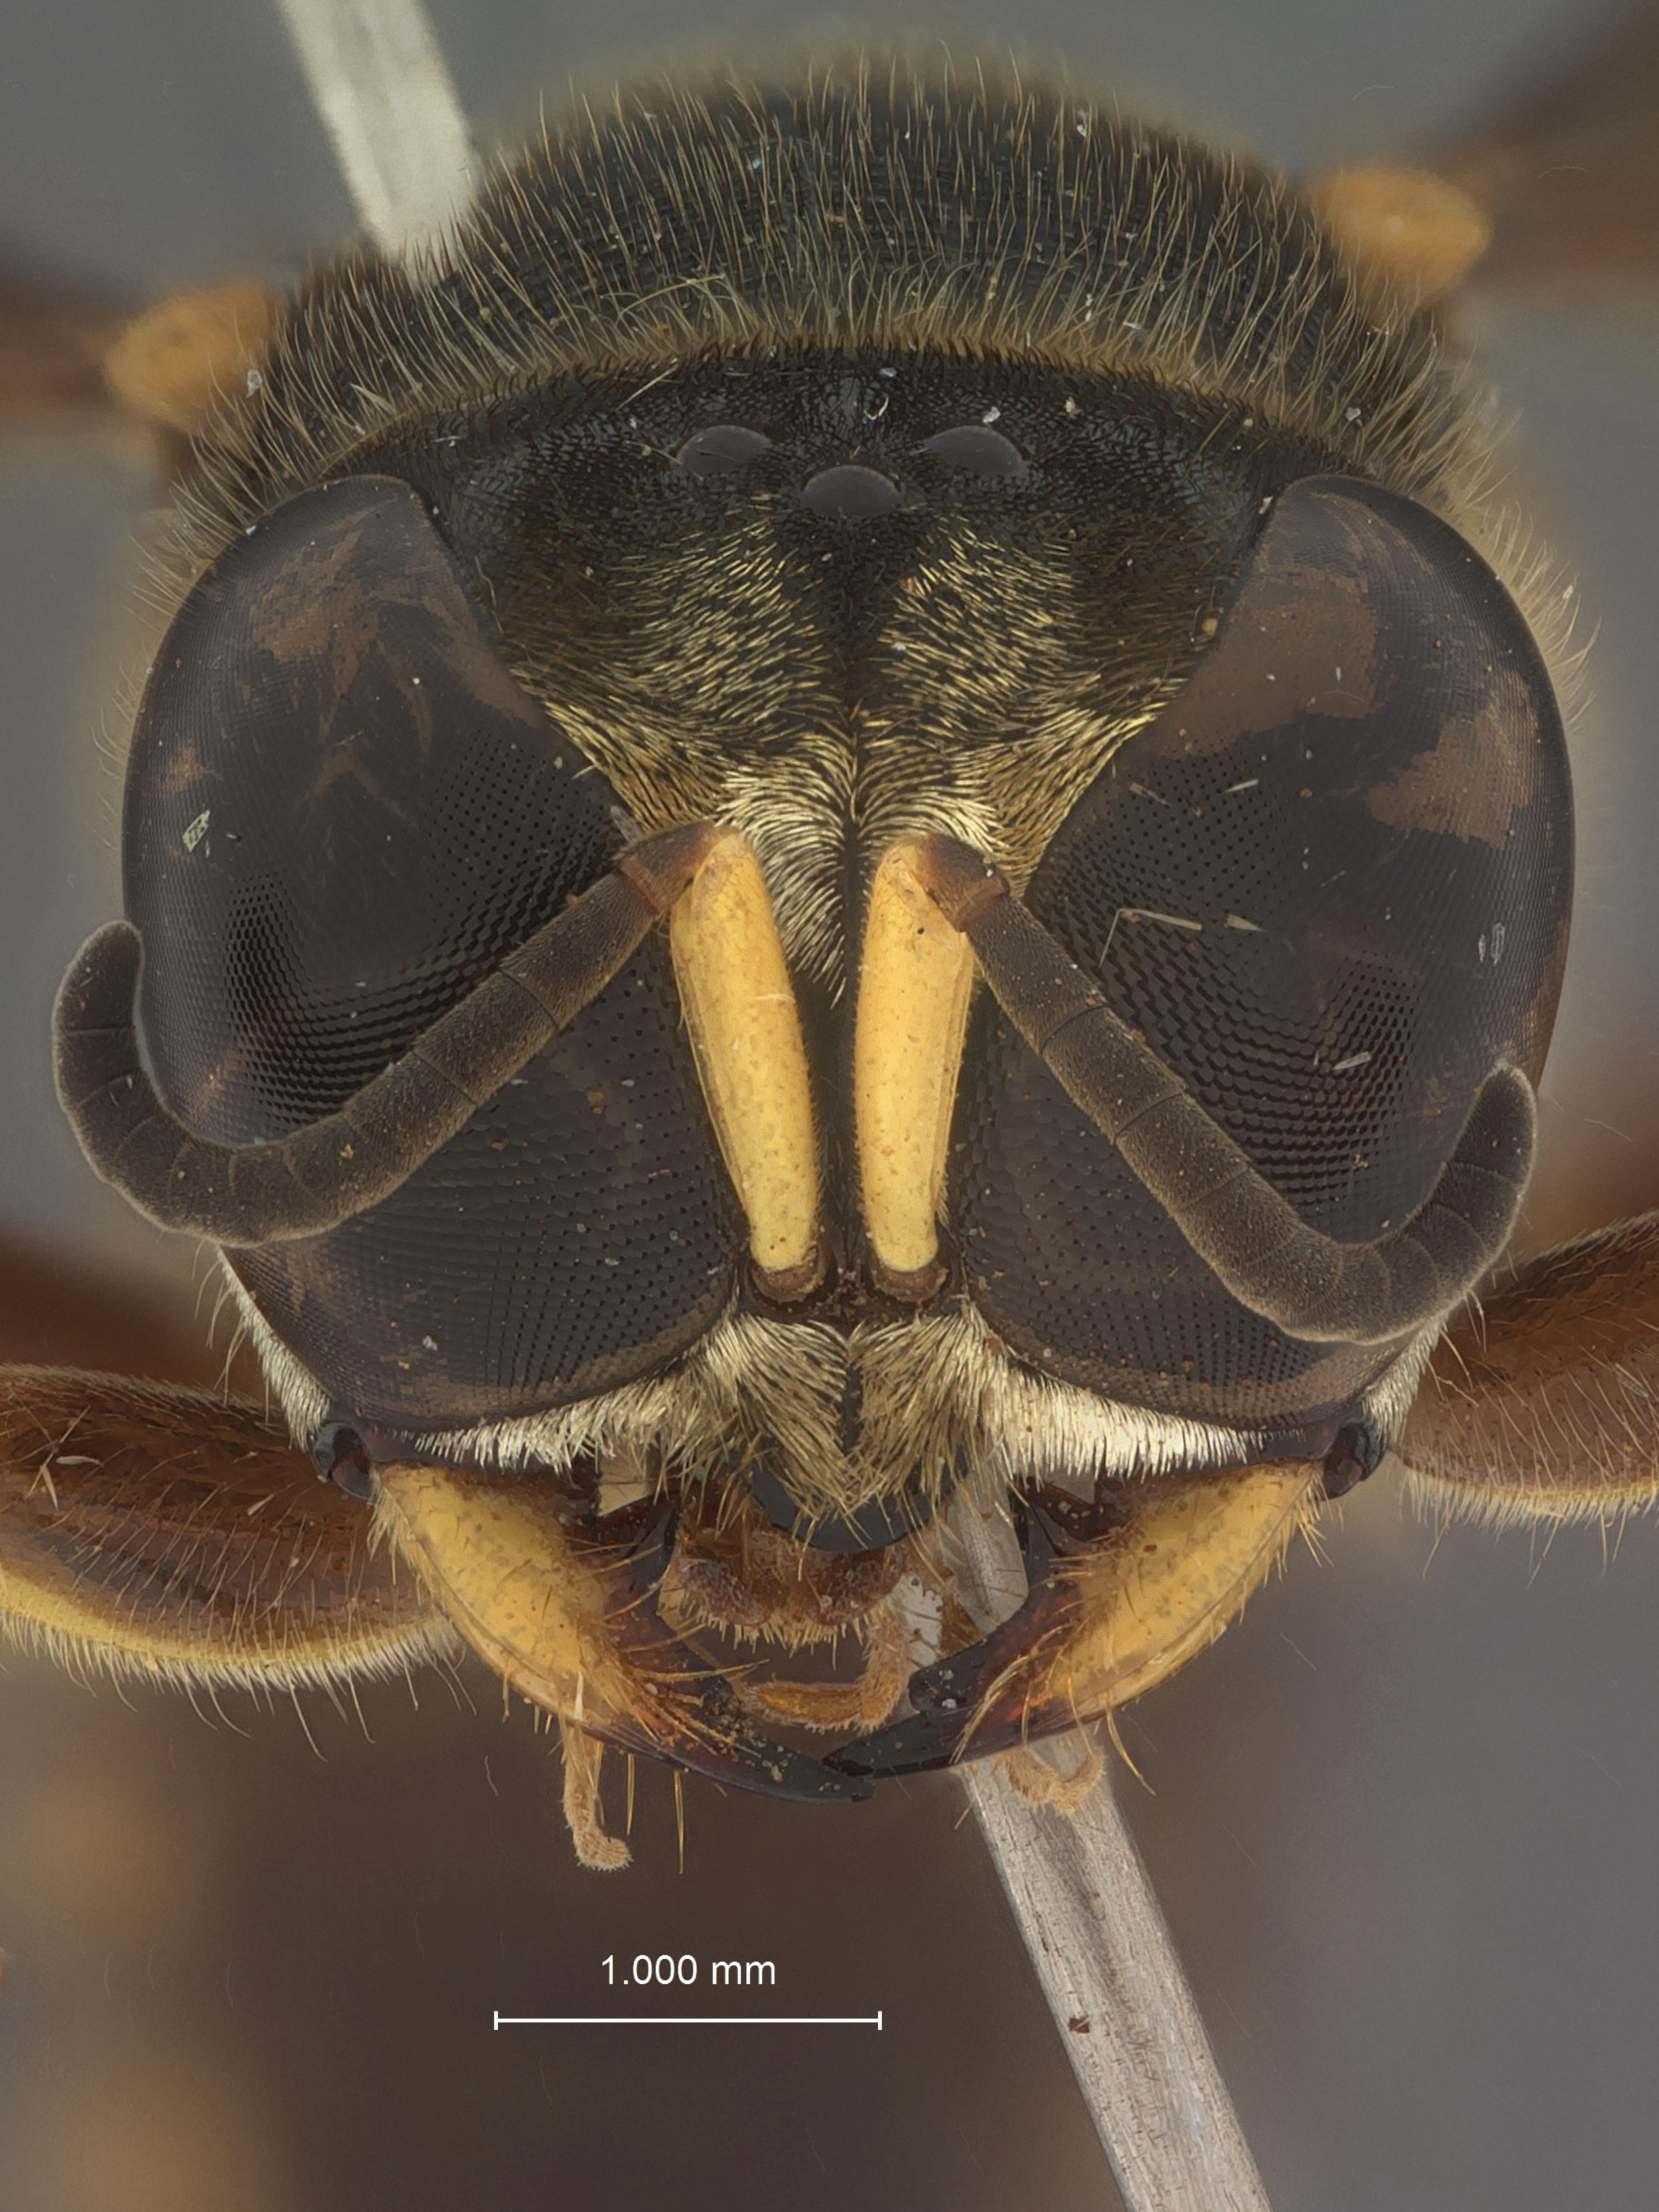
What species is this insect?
Ectemnius mindanaonis
